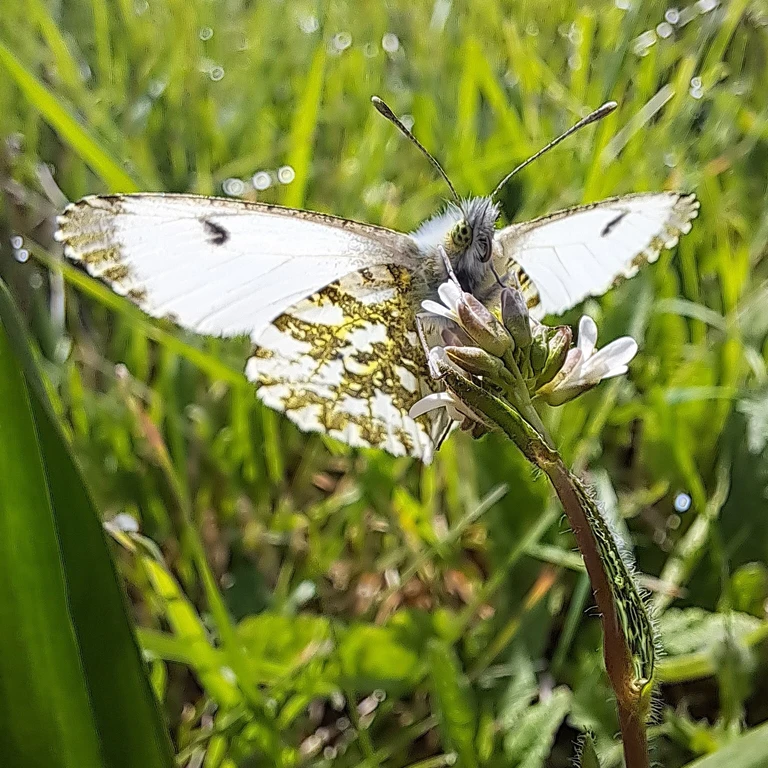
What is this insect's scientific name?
Anthocharis cardamines
